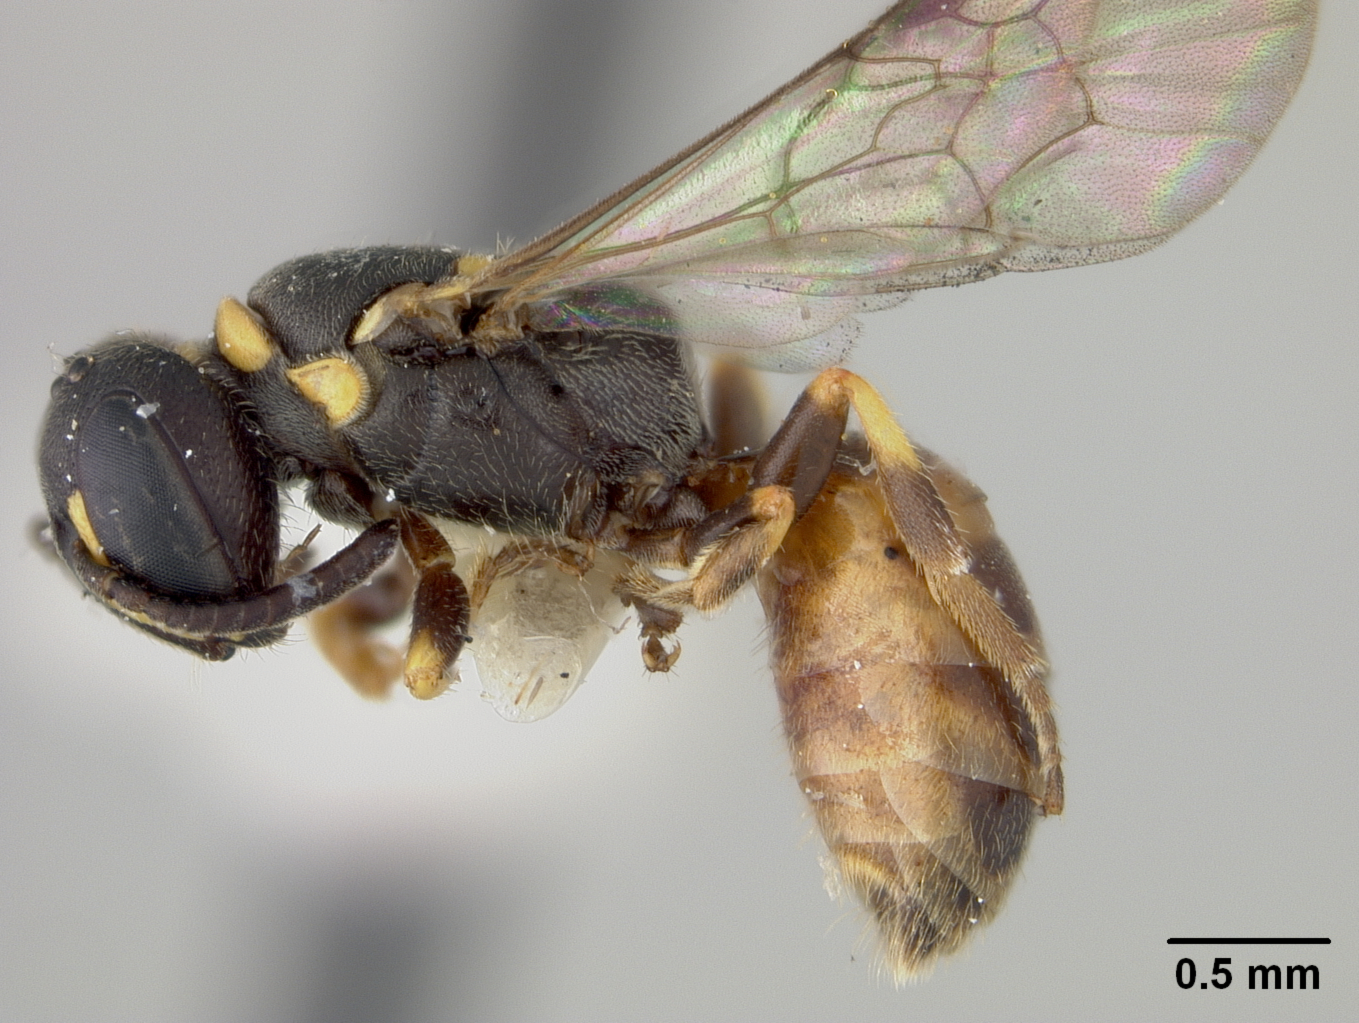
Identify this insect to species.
Hylaeus incomitatus
